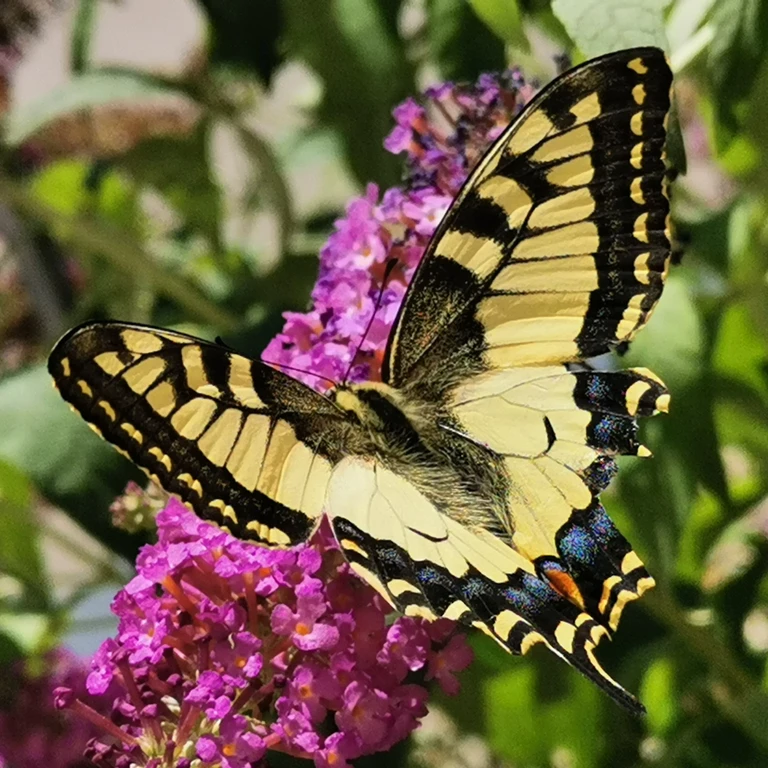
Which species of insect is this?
Papilio machaon
